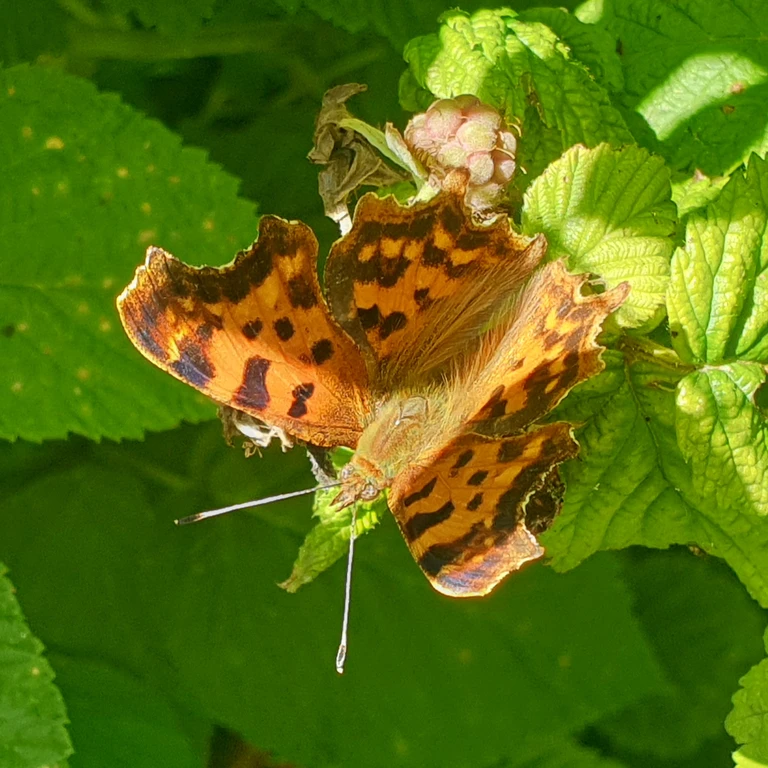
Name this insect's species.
Polygonia c-album
